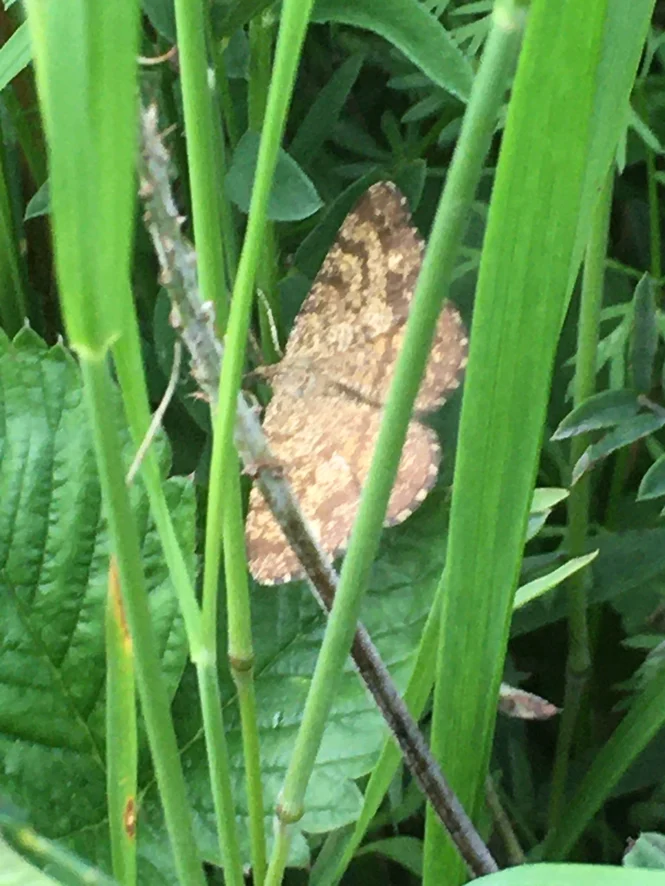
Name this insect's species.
Ematurga atomaria
